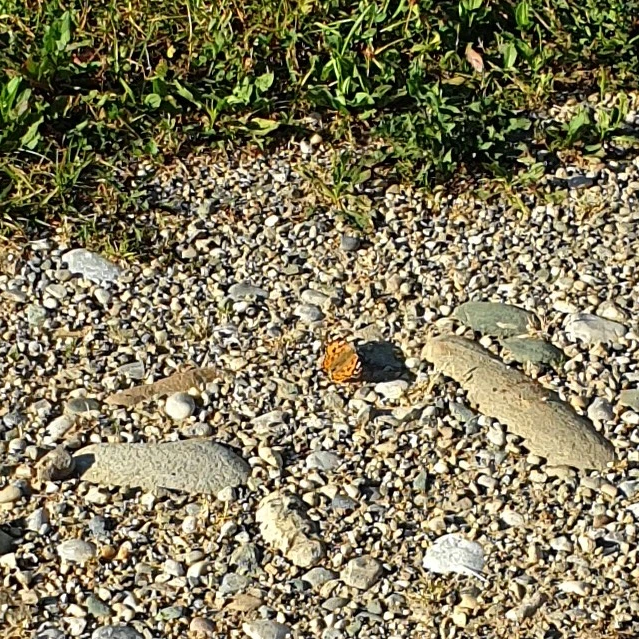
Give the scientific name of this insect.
Vanessa cardui
